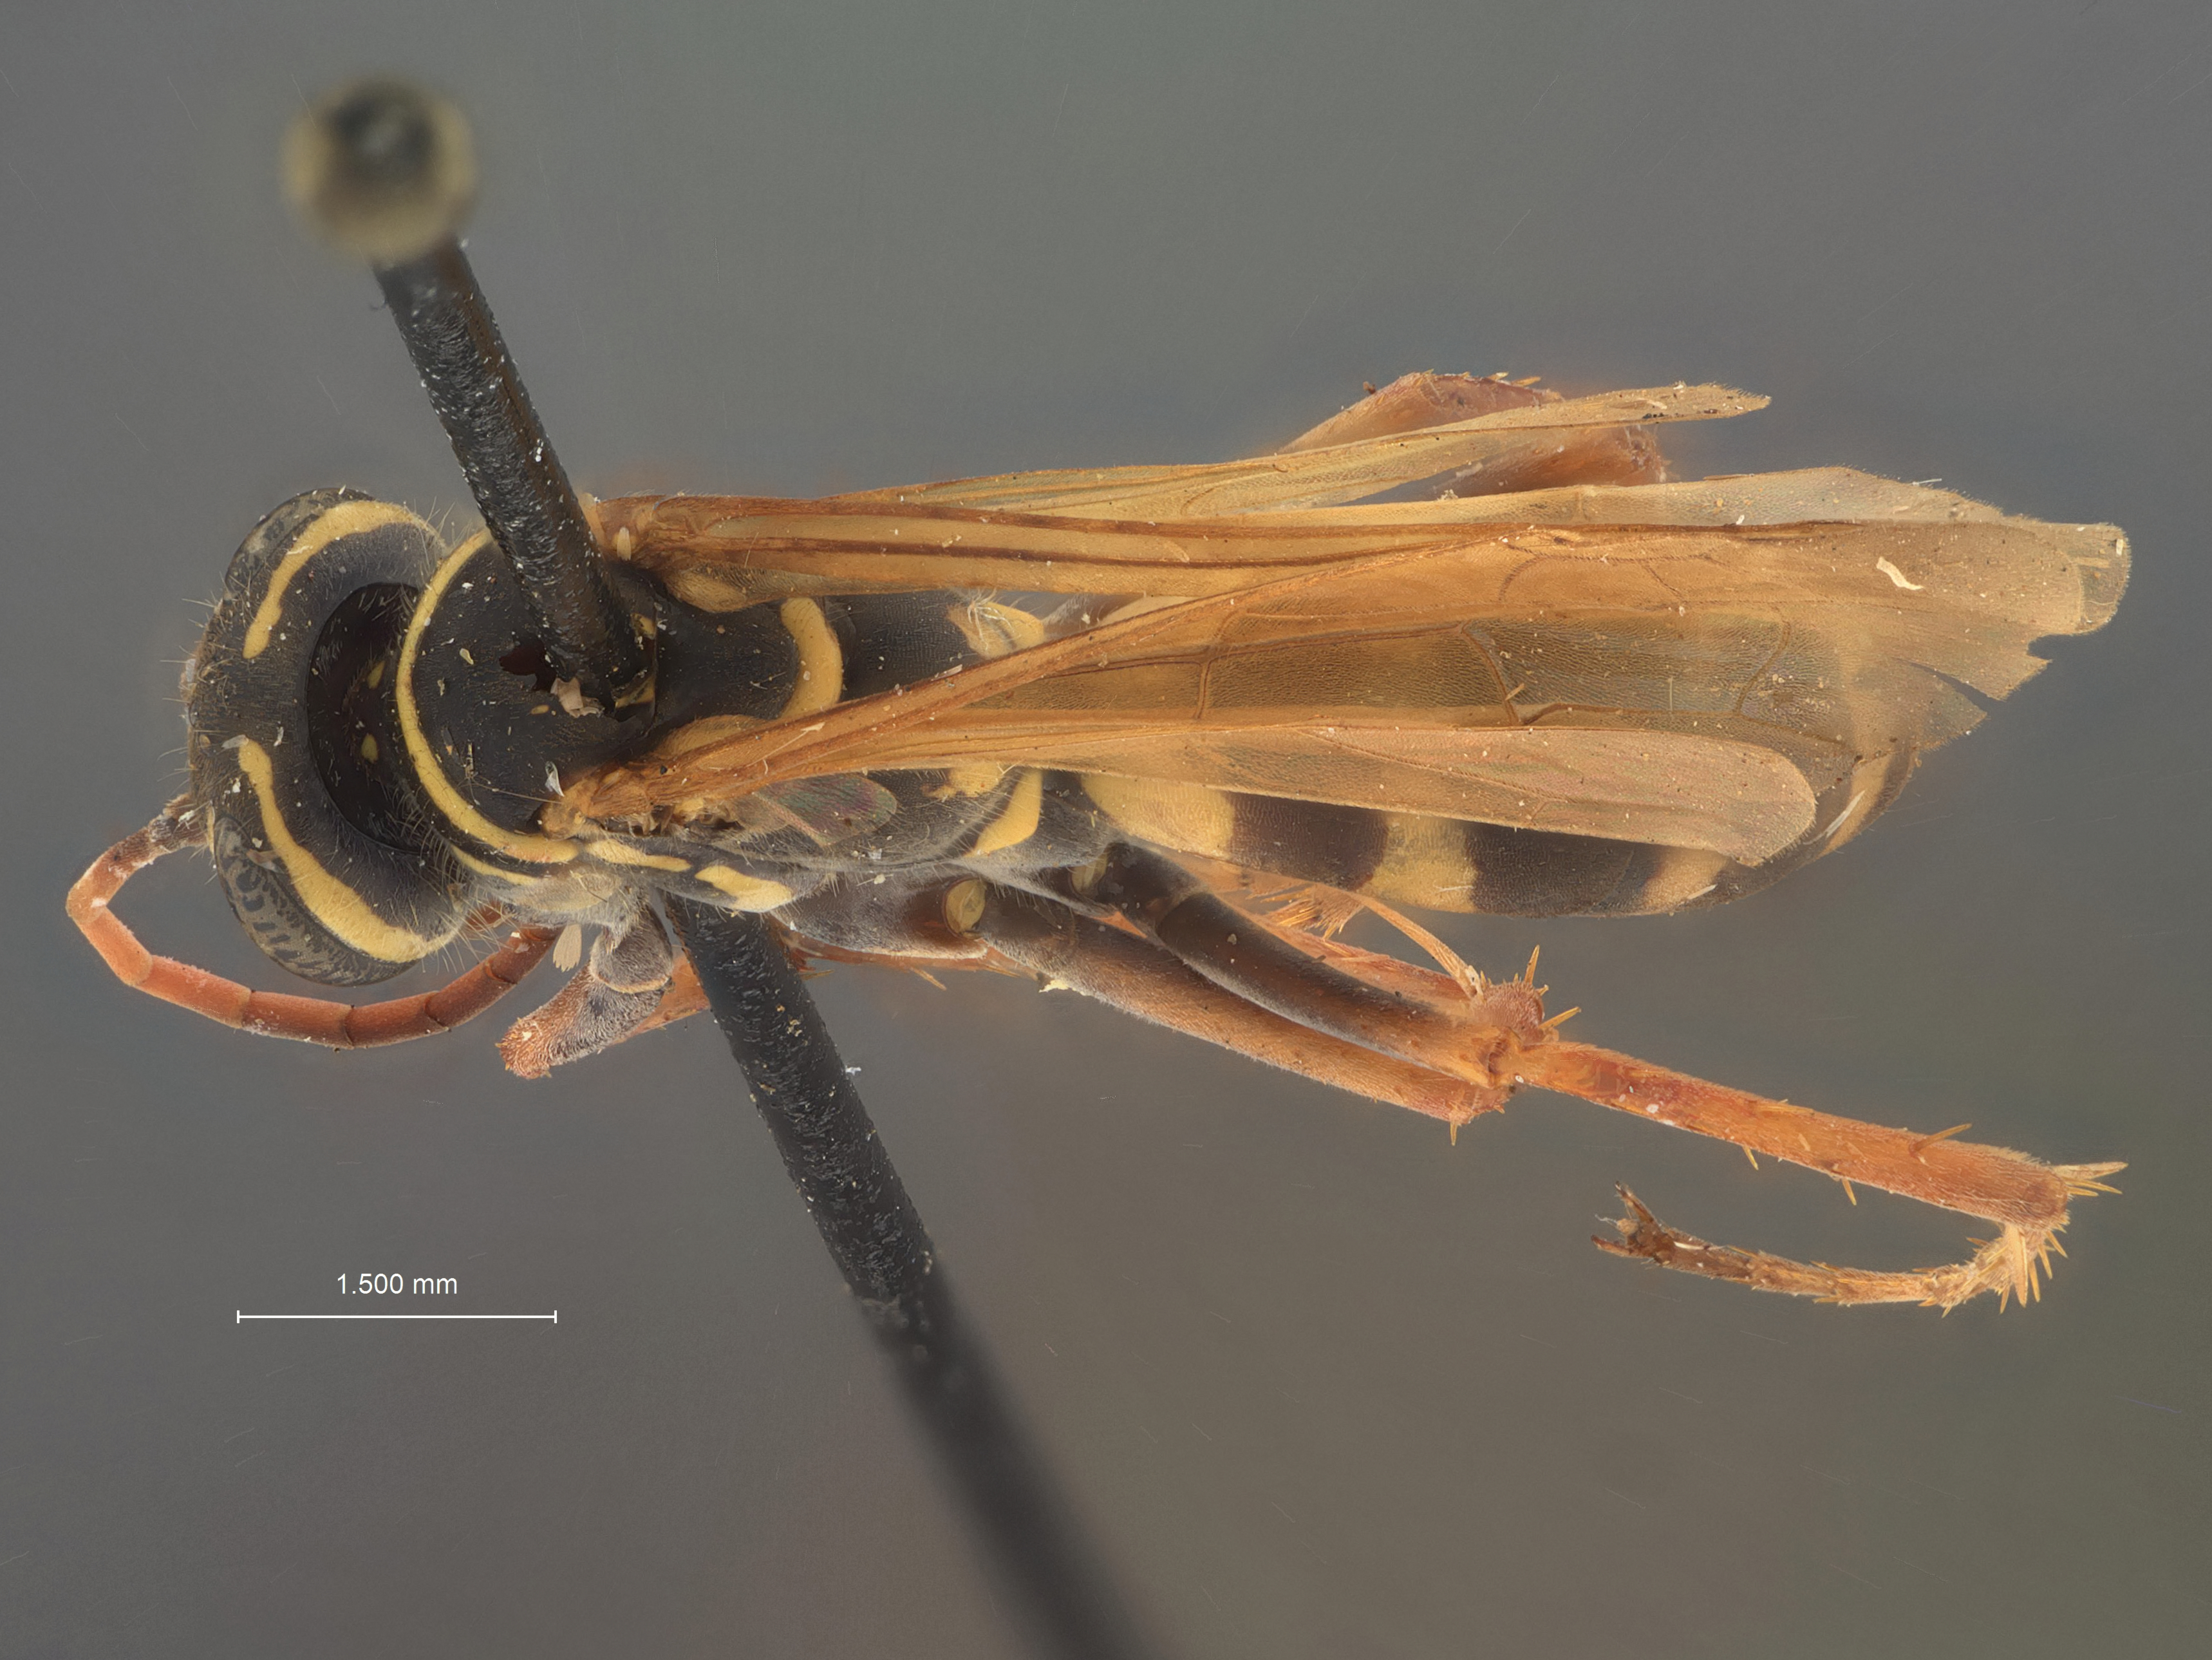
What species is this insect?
Batazonus hookeri
